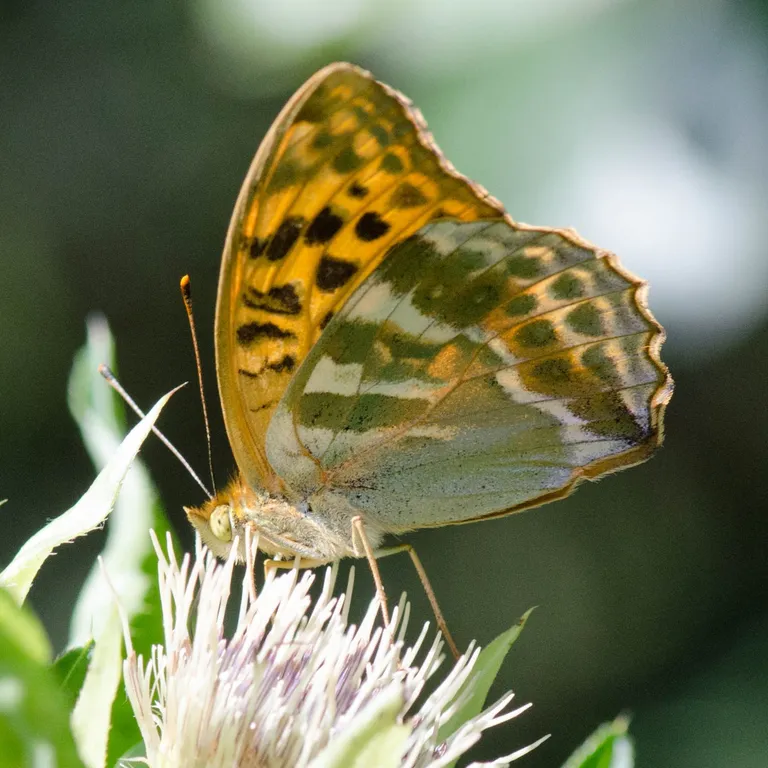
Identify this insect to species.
Argynnis paphia
